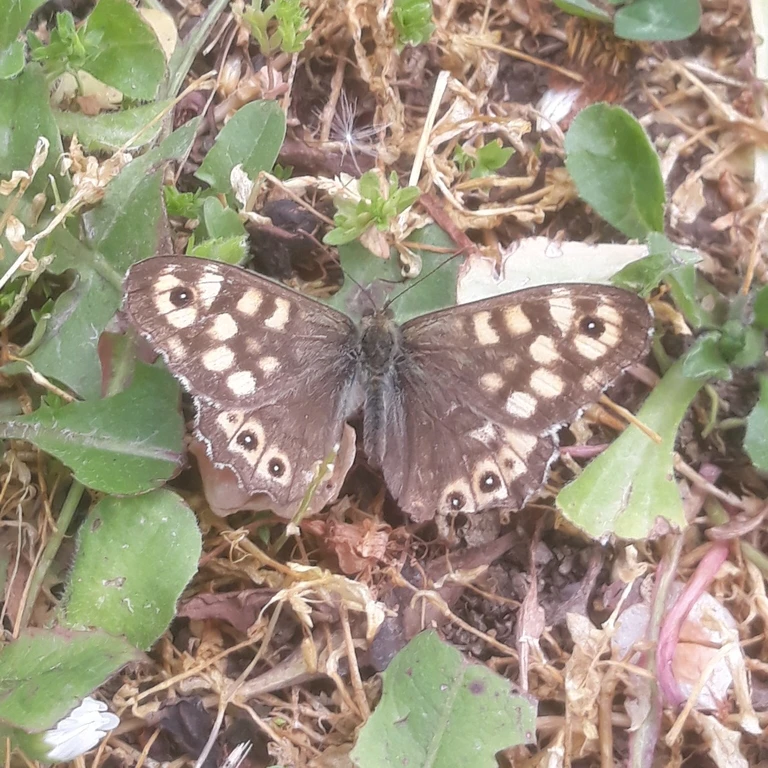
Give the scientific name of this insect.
Pararge aegeria
